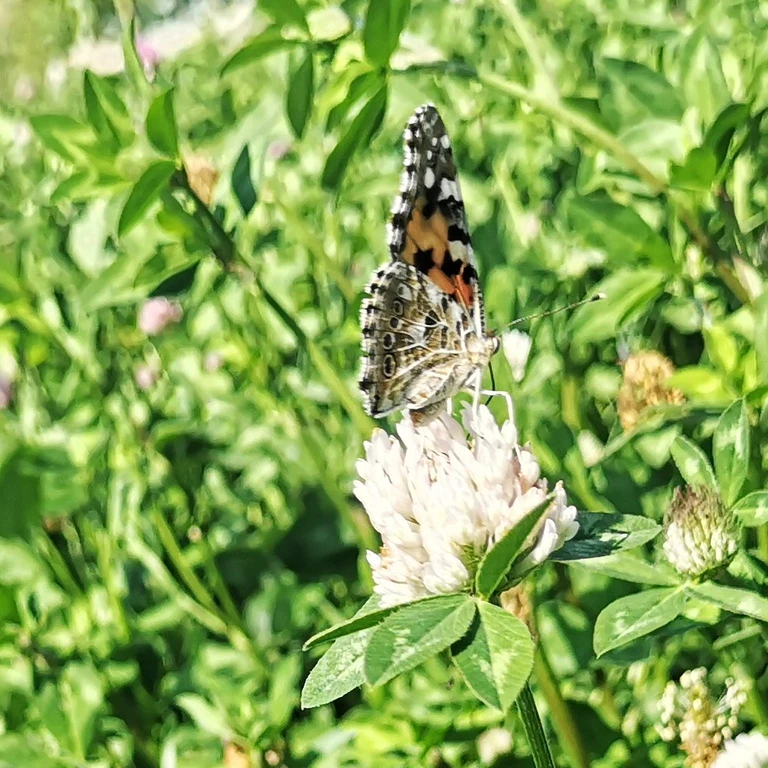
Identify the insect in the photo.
Vanessa cardui
